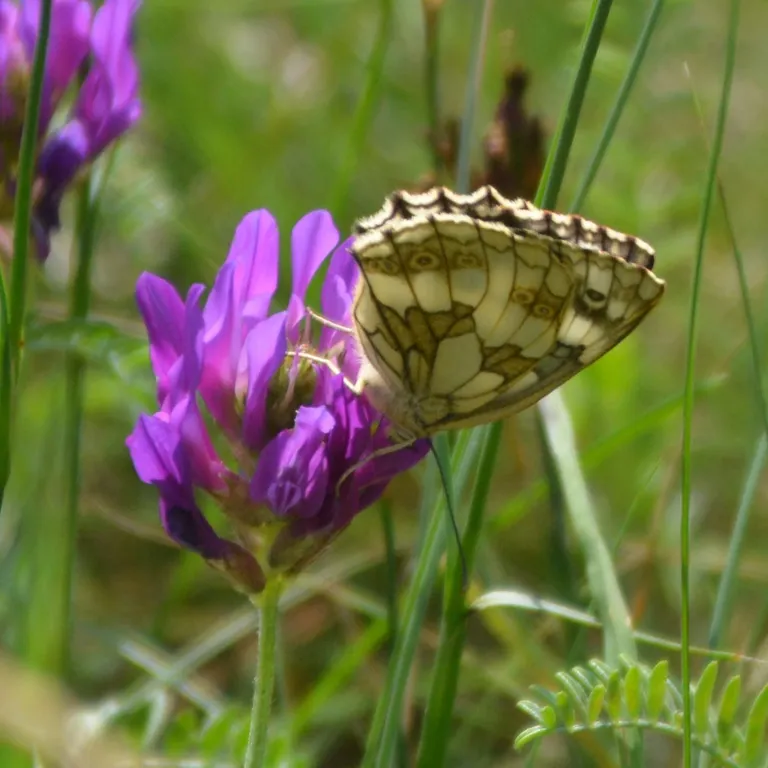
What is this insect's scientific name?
Melanargia galathea
